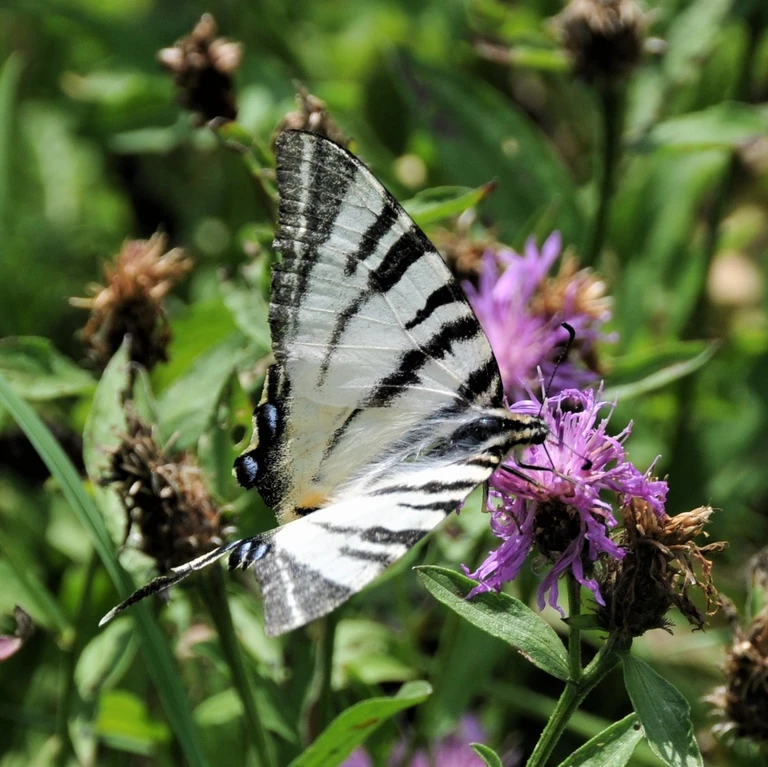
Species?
Iphiclides podalirius
